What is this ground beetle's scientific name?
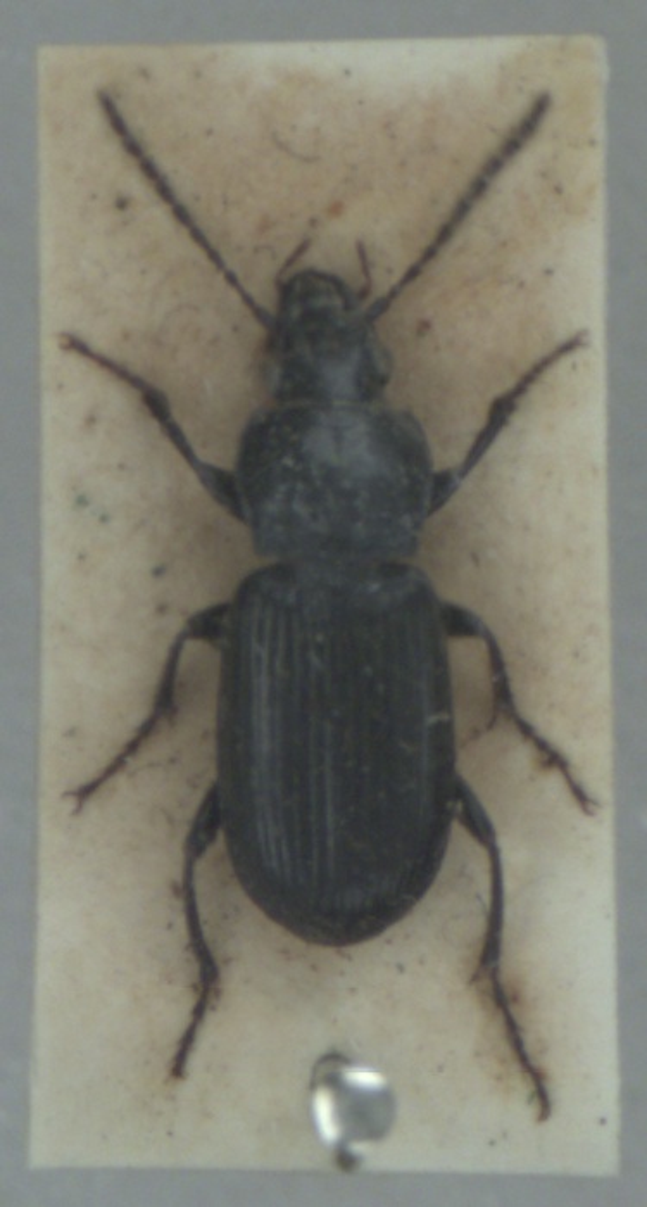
Pterostichus anthracinus
